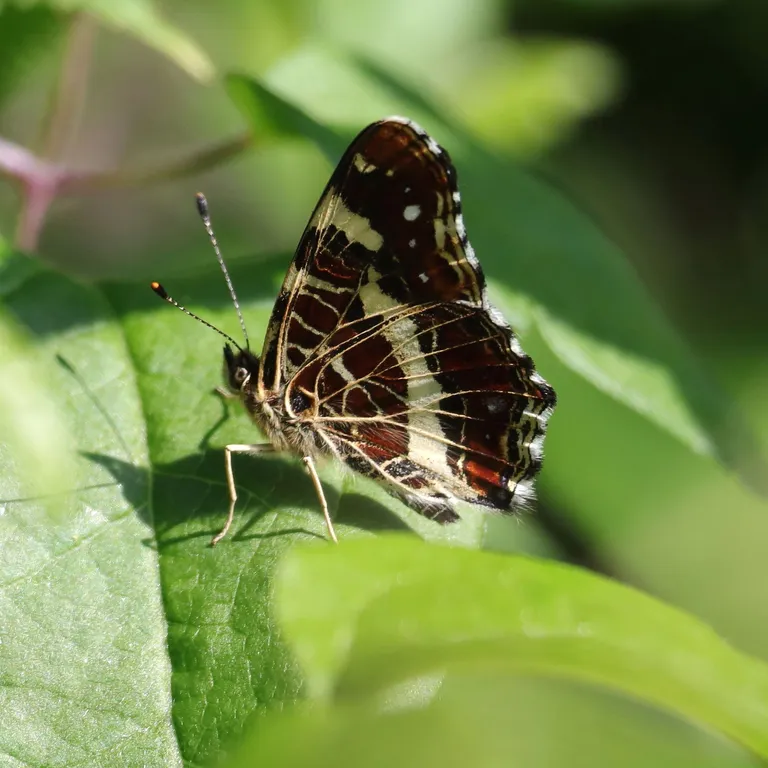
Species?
Araschnia levana
